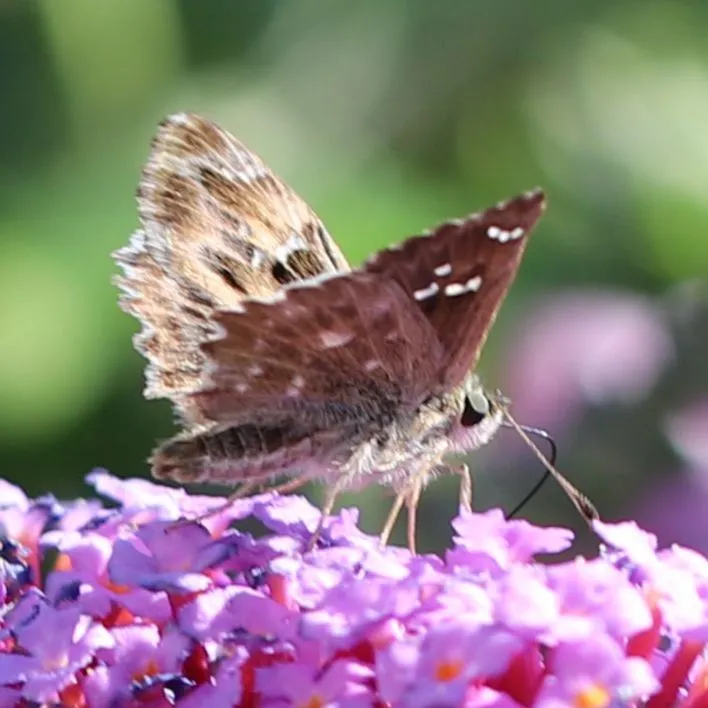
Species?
Carcharodus alceae
